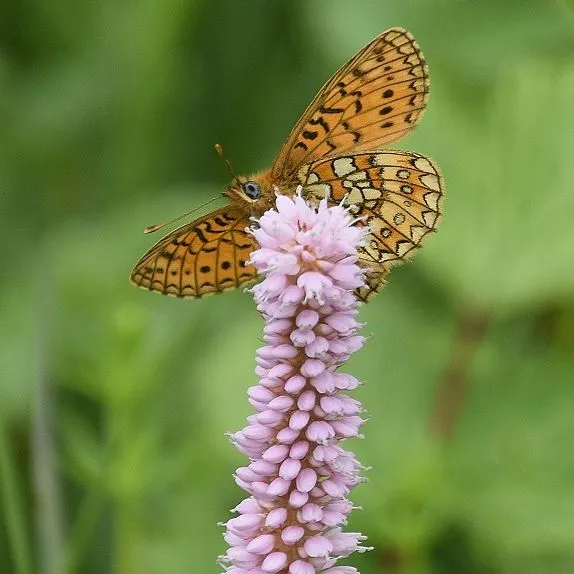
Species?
Boloria eunomia
